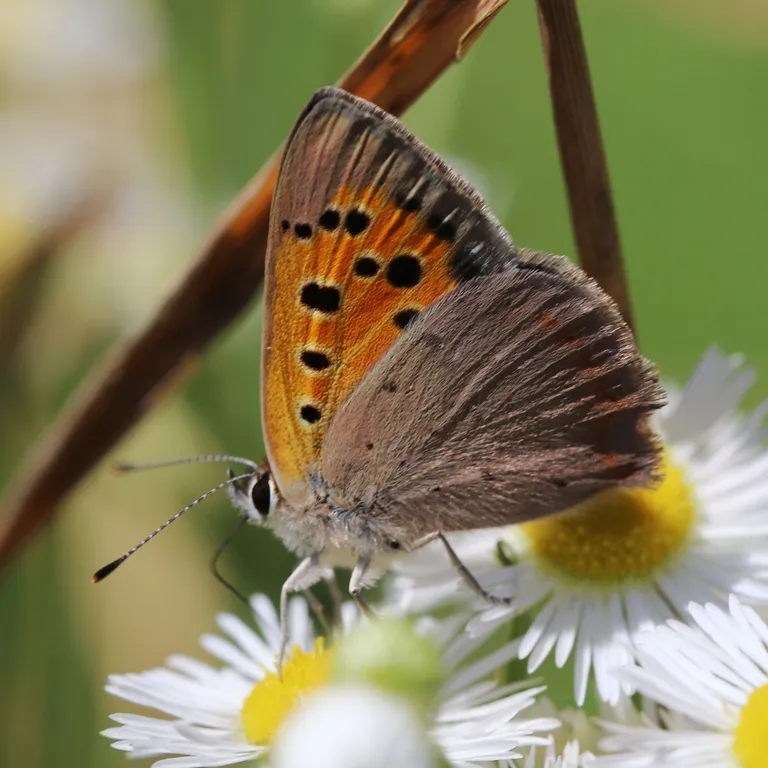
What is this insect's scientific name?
Lycaena phlaeas
